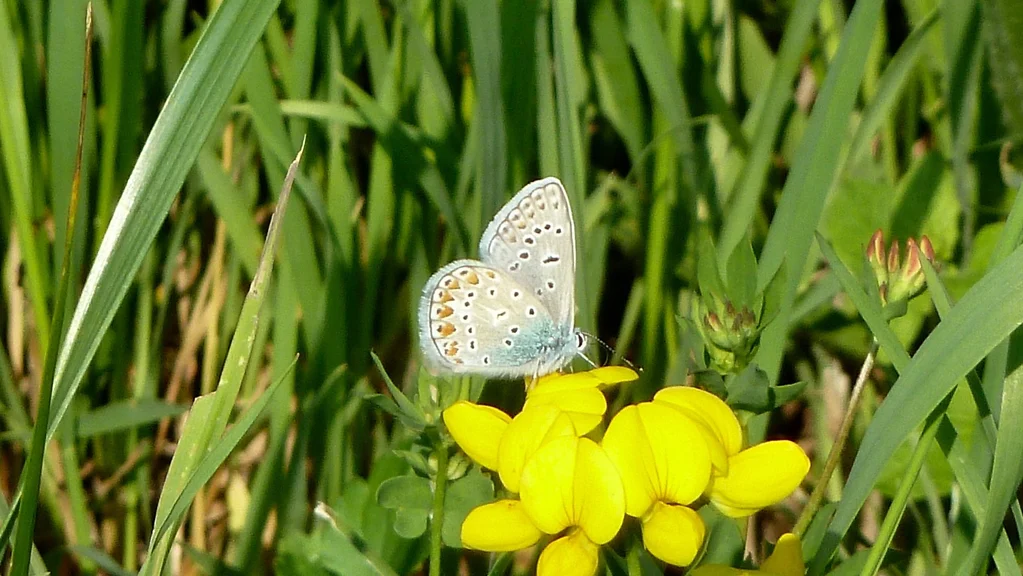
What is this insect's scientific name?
Polyommatus icarus
